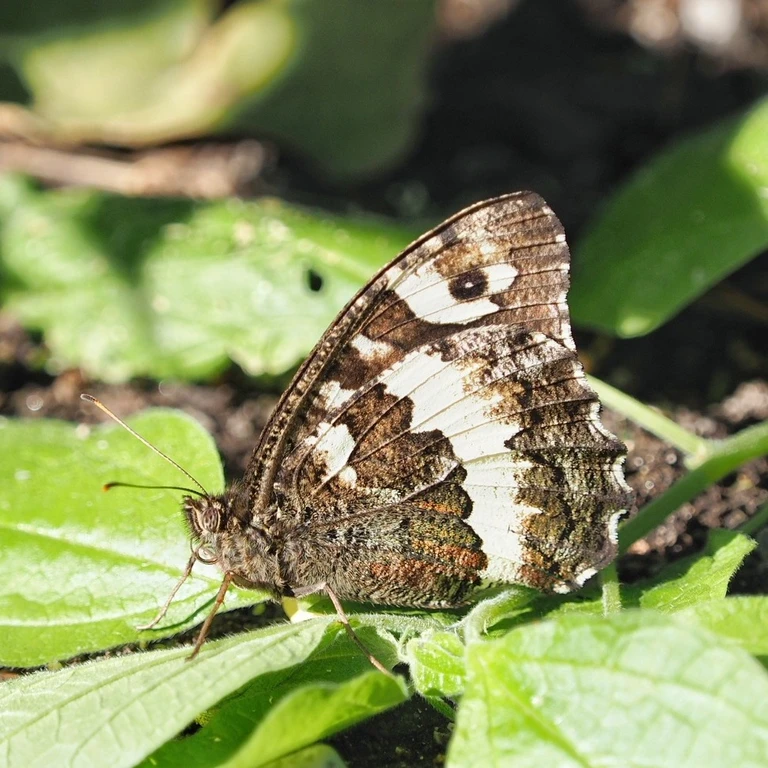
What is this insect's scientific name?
Brintesia circe
